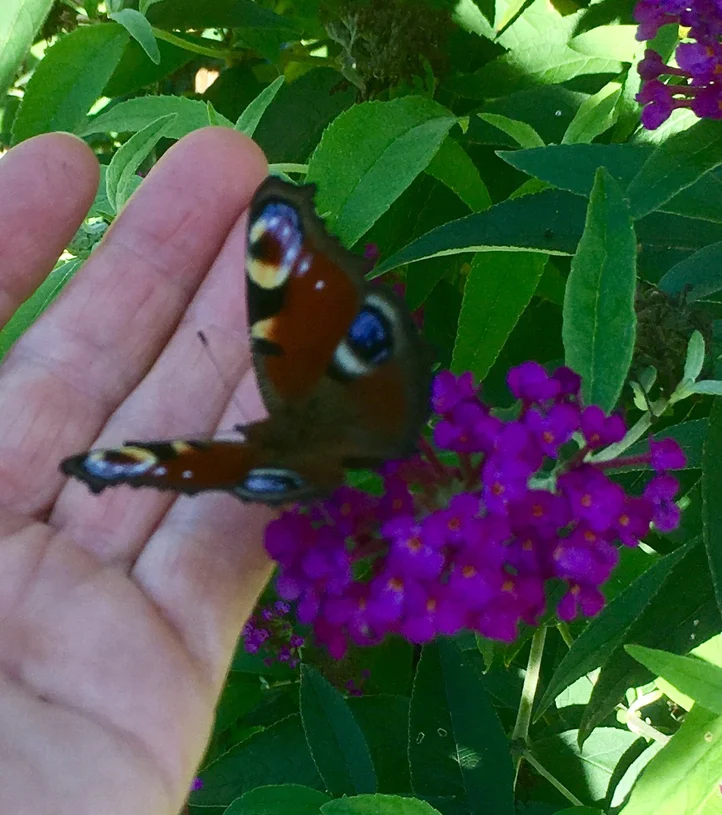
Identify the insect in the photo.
Aglais io
